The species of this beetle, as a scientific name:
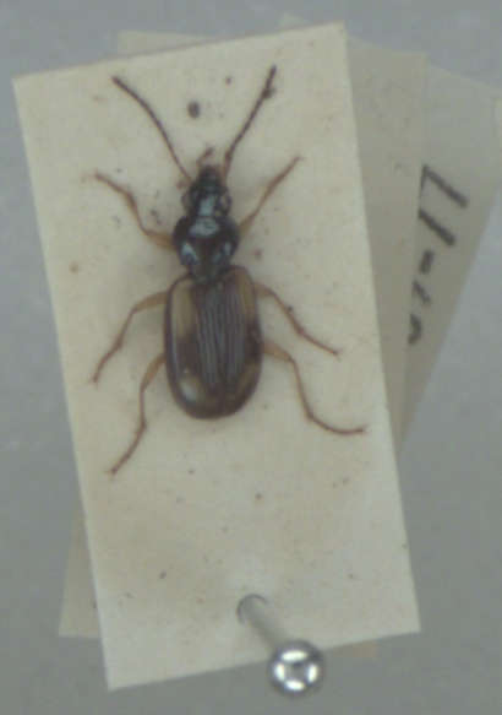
Bembidion tetracolum
